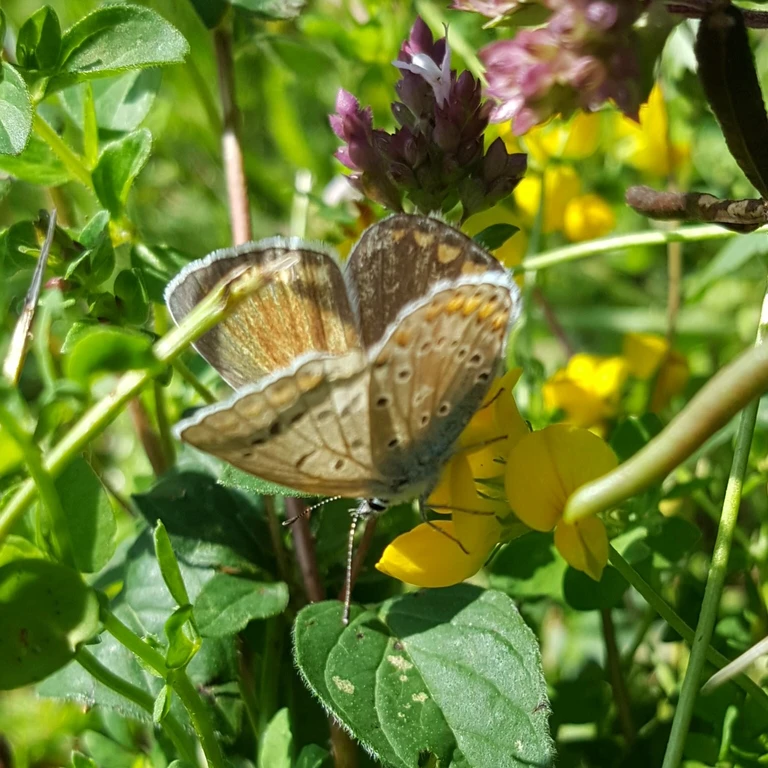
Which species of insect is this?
Polyommatus icarus
